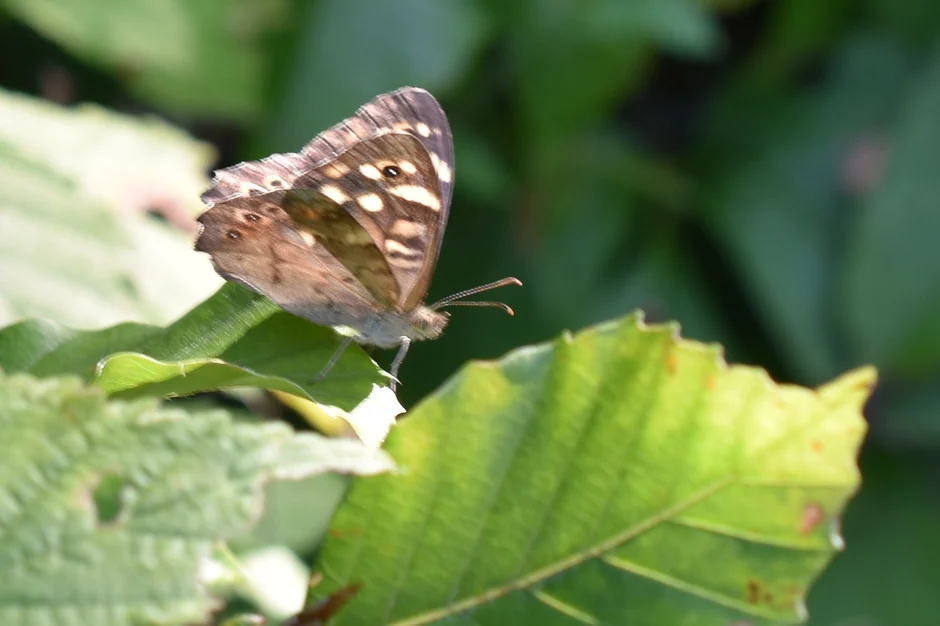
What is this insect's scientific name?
Pararge aegeria
